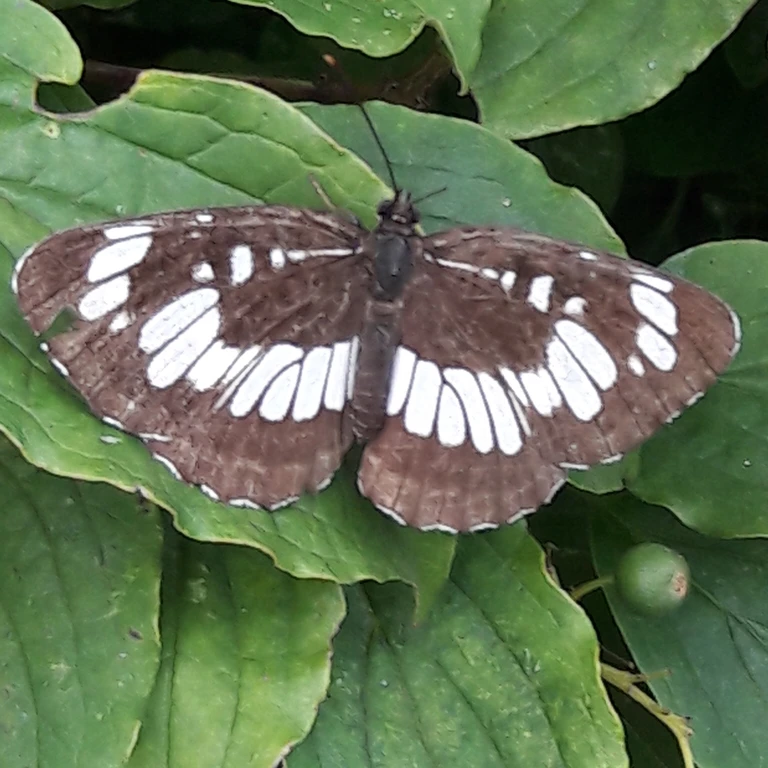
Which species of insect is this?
Neptis rivularis
